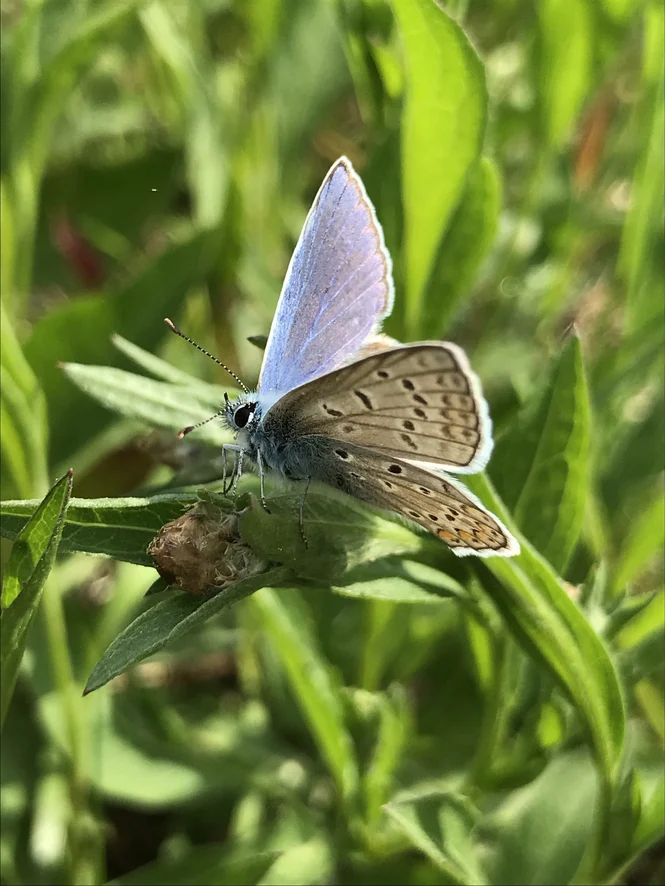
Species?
Polyommatus icarus
